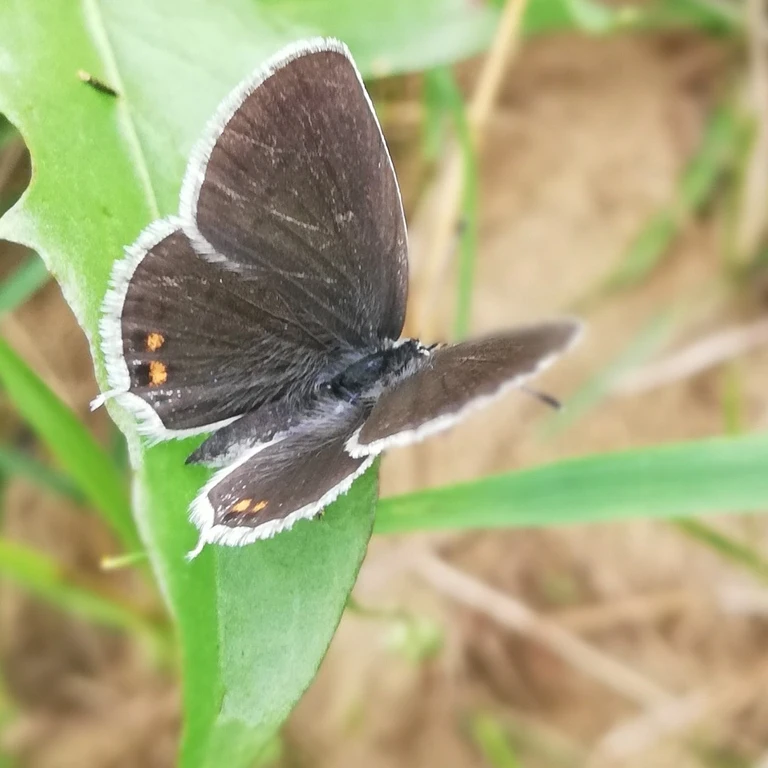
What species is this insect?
Cupido argiades (also Elkalyce argiades)
